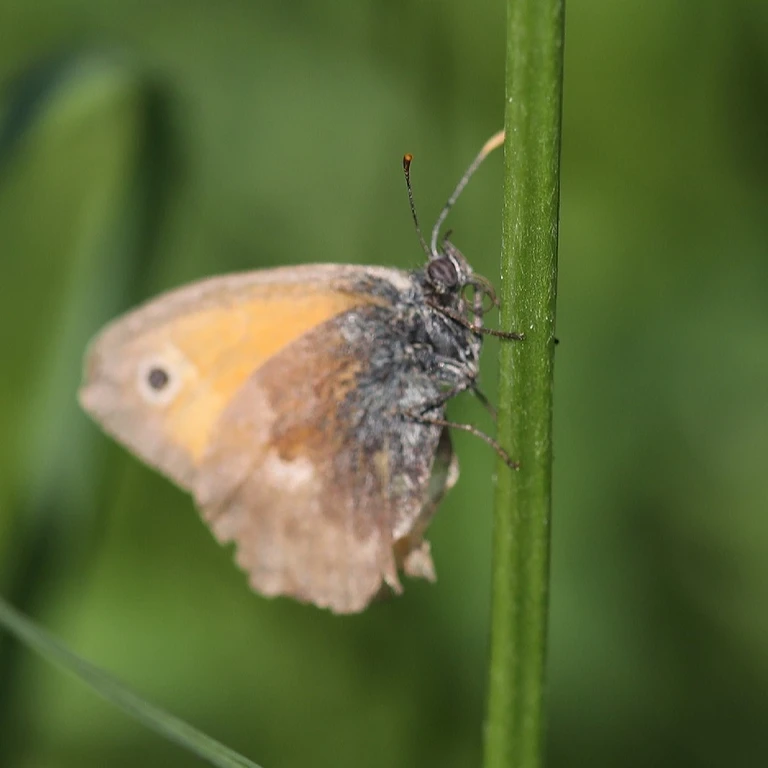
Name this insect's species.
Coenonympha pamphilus
